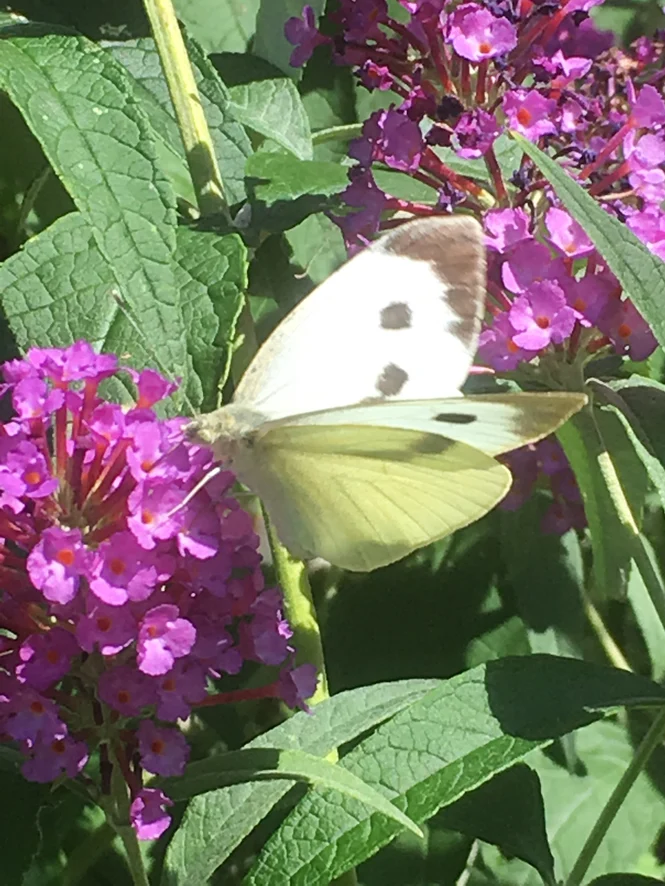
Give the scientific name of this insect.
Pieris brassicae
